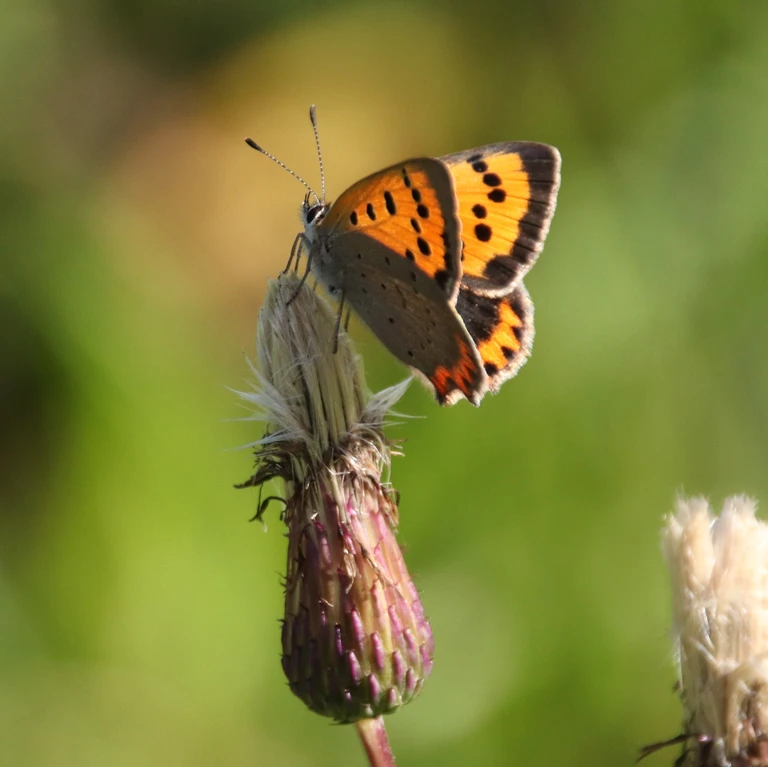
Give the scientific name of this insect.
Lycaena phlaeas
